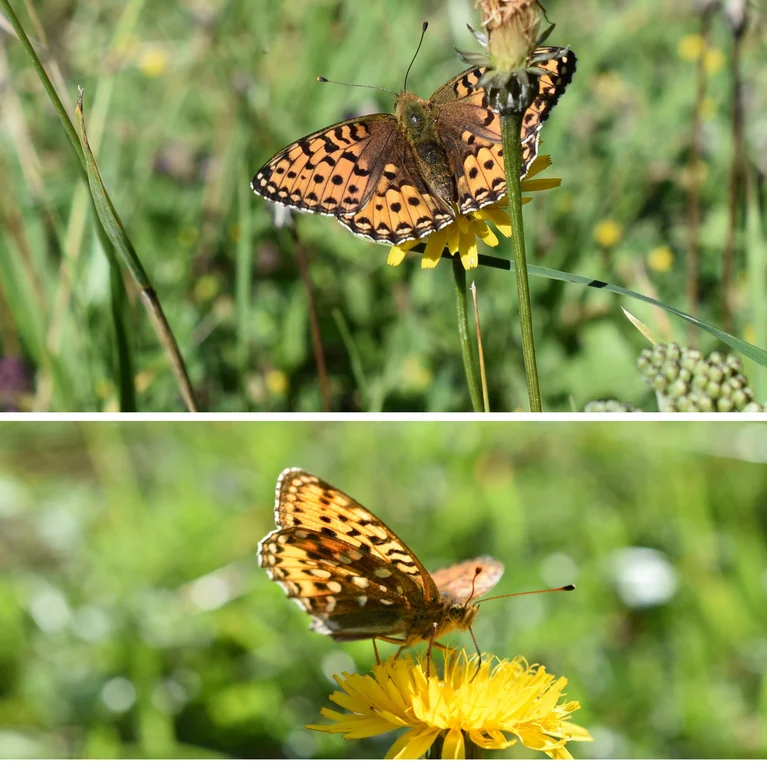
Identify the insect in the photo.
Speyeria aglaja
